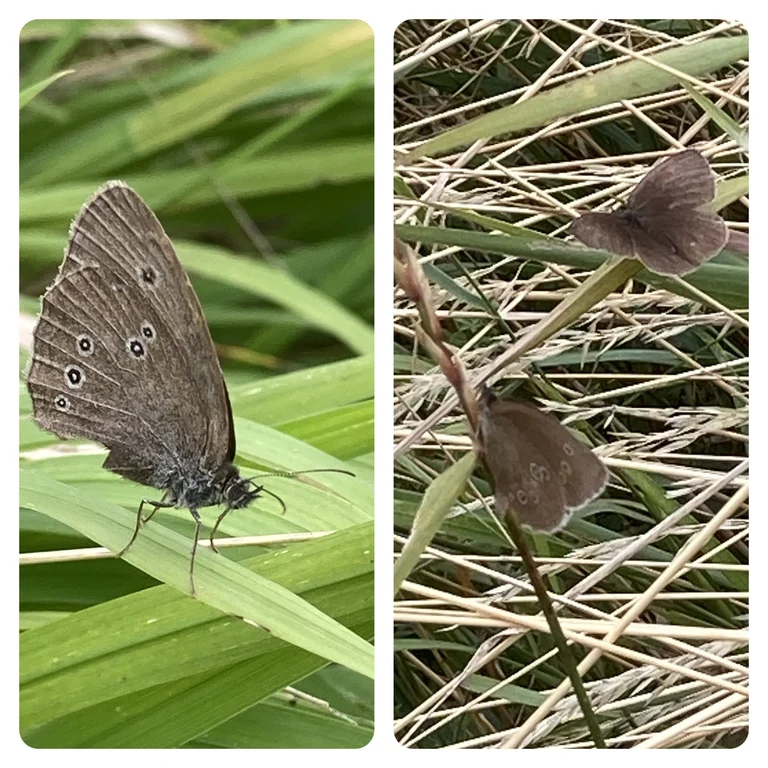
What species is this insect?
Aphantopus hyperantus
